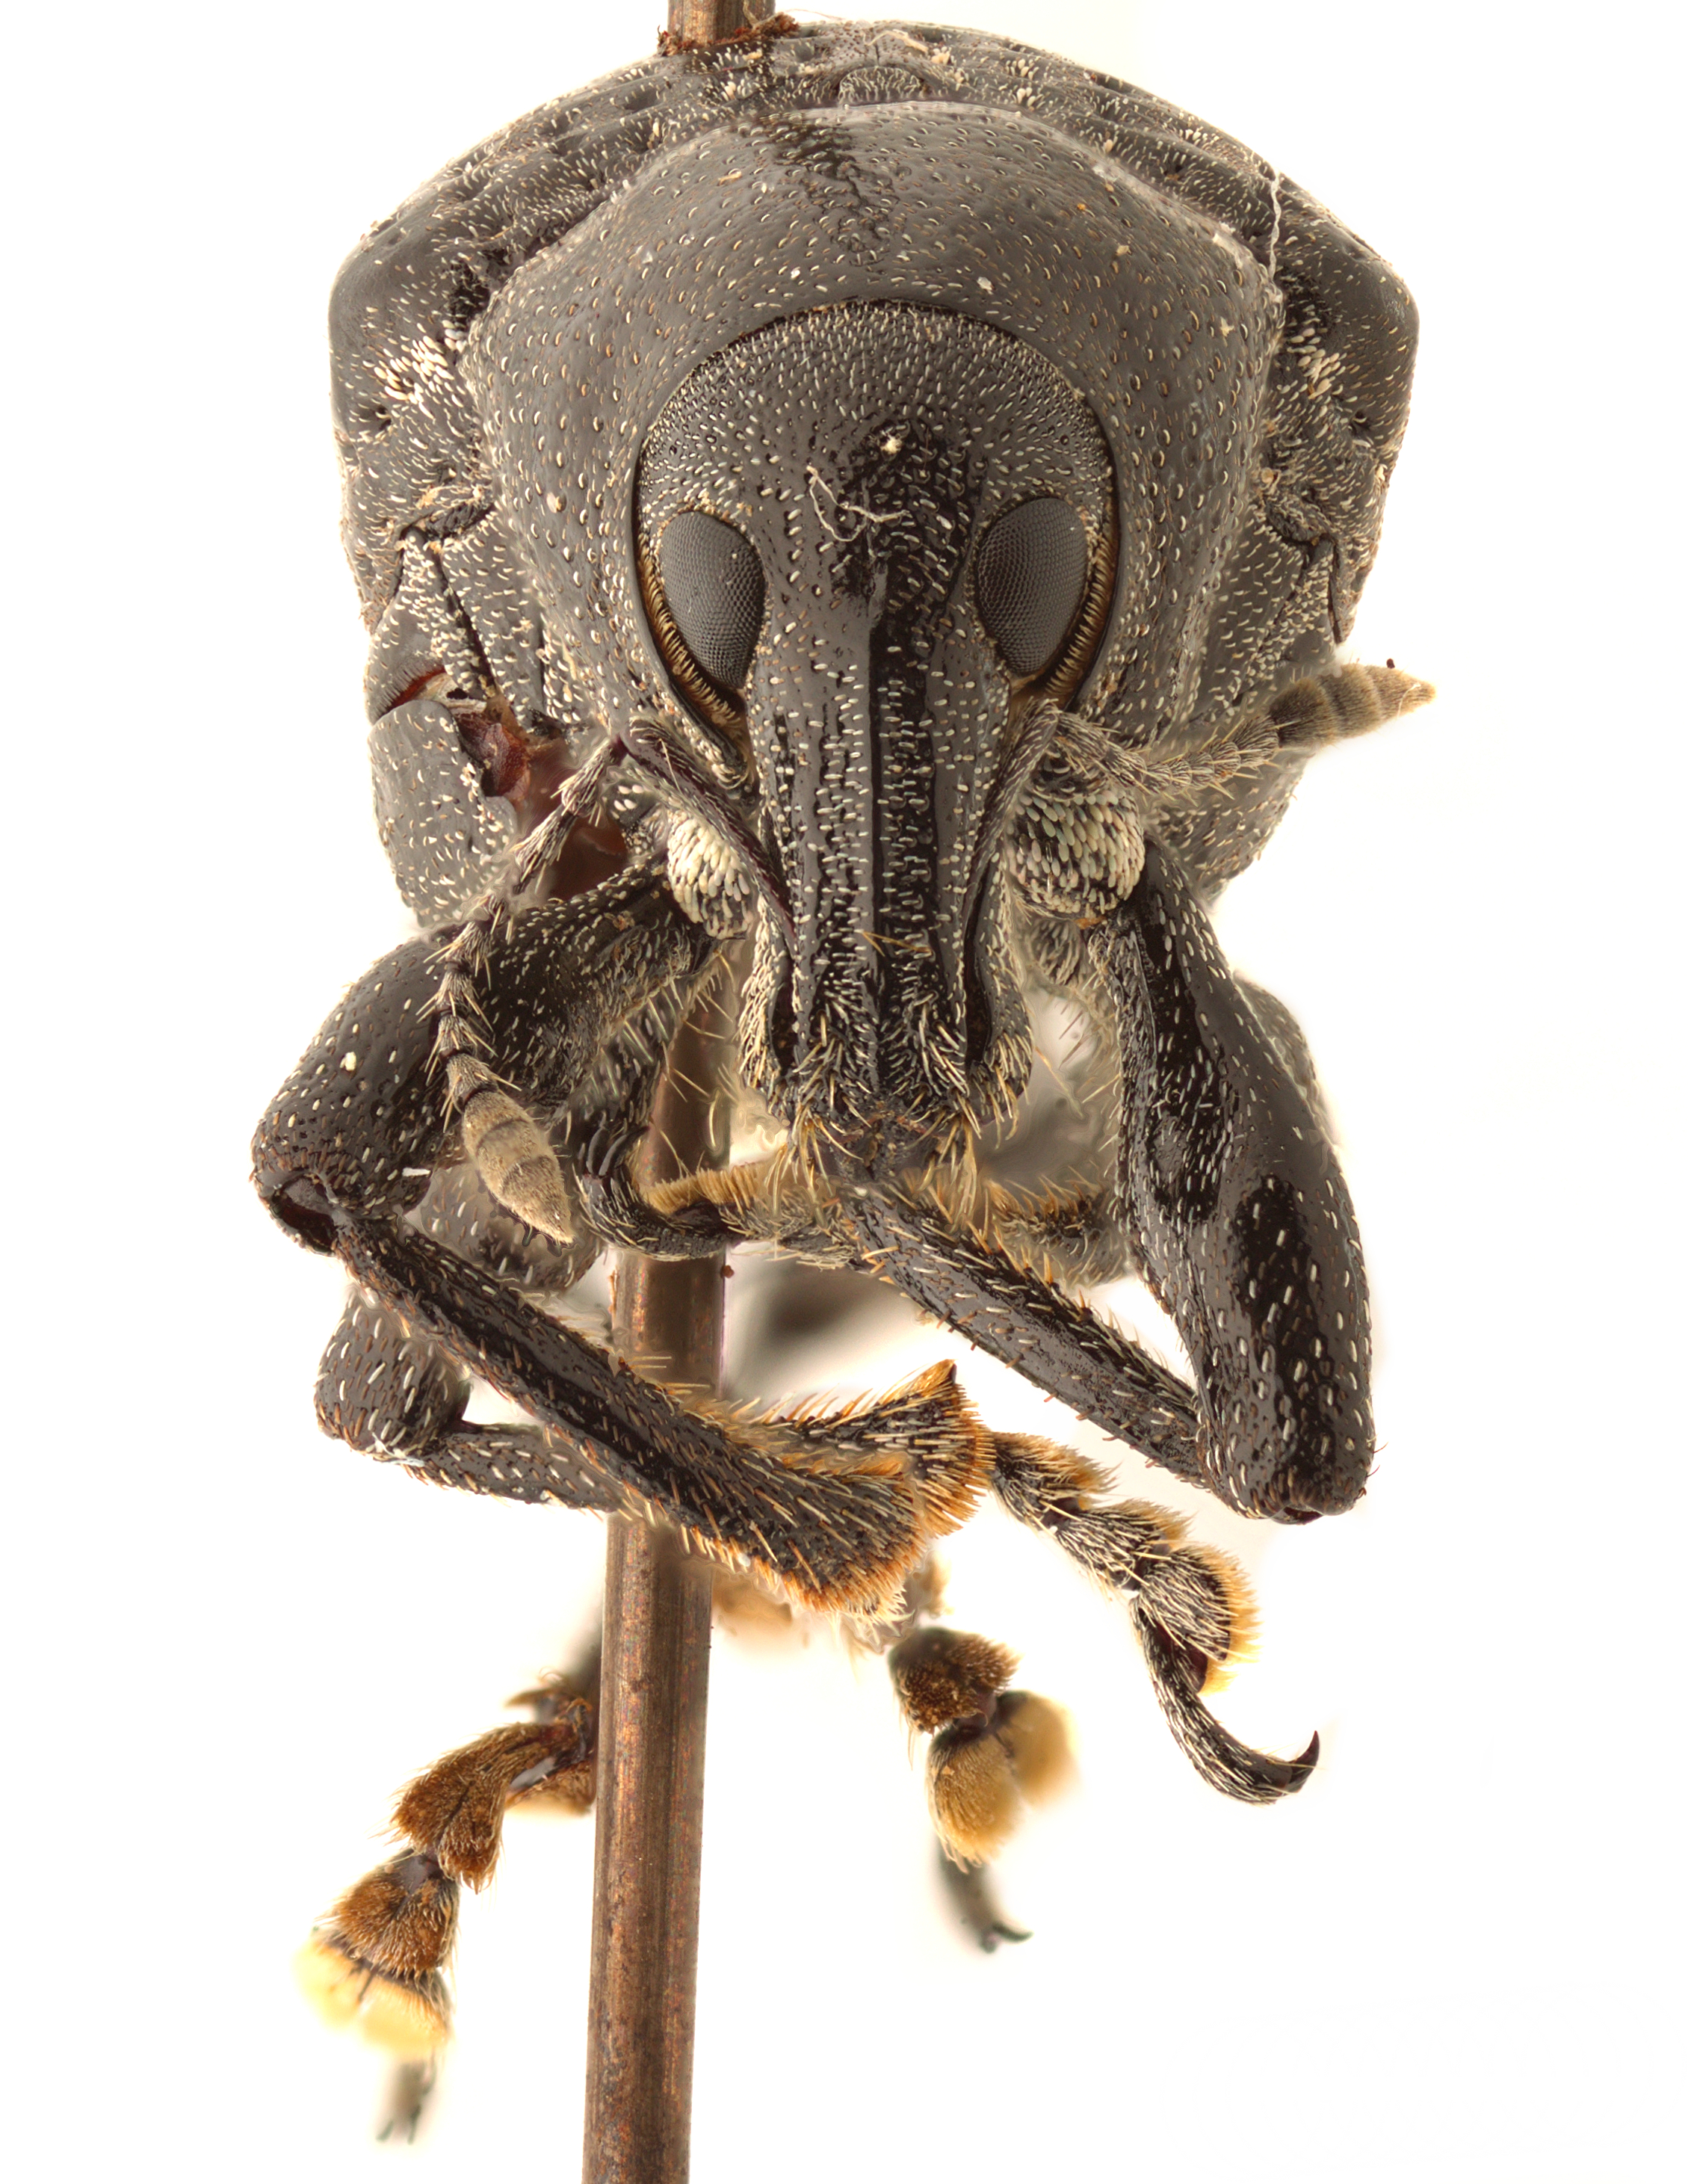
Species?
Conothorax luctuosus
